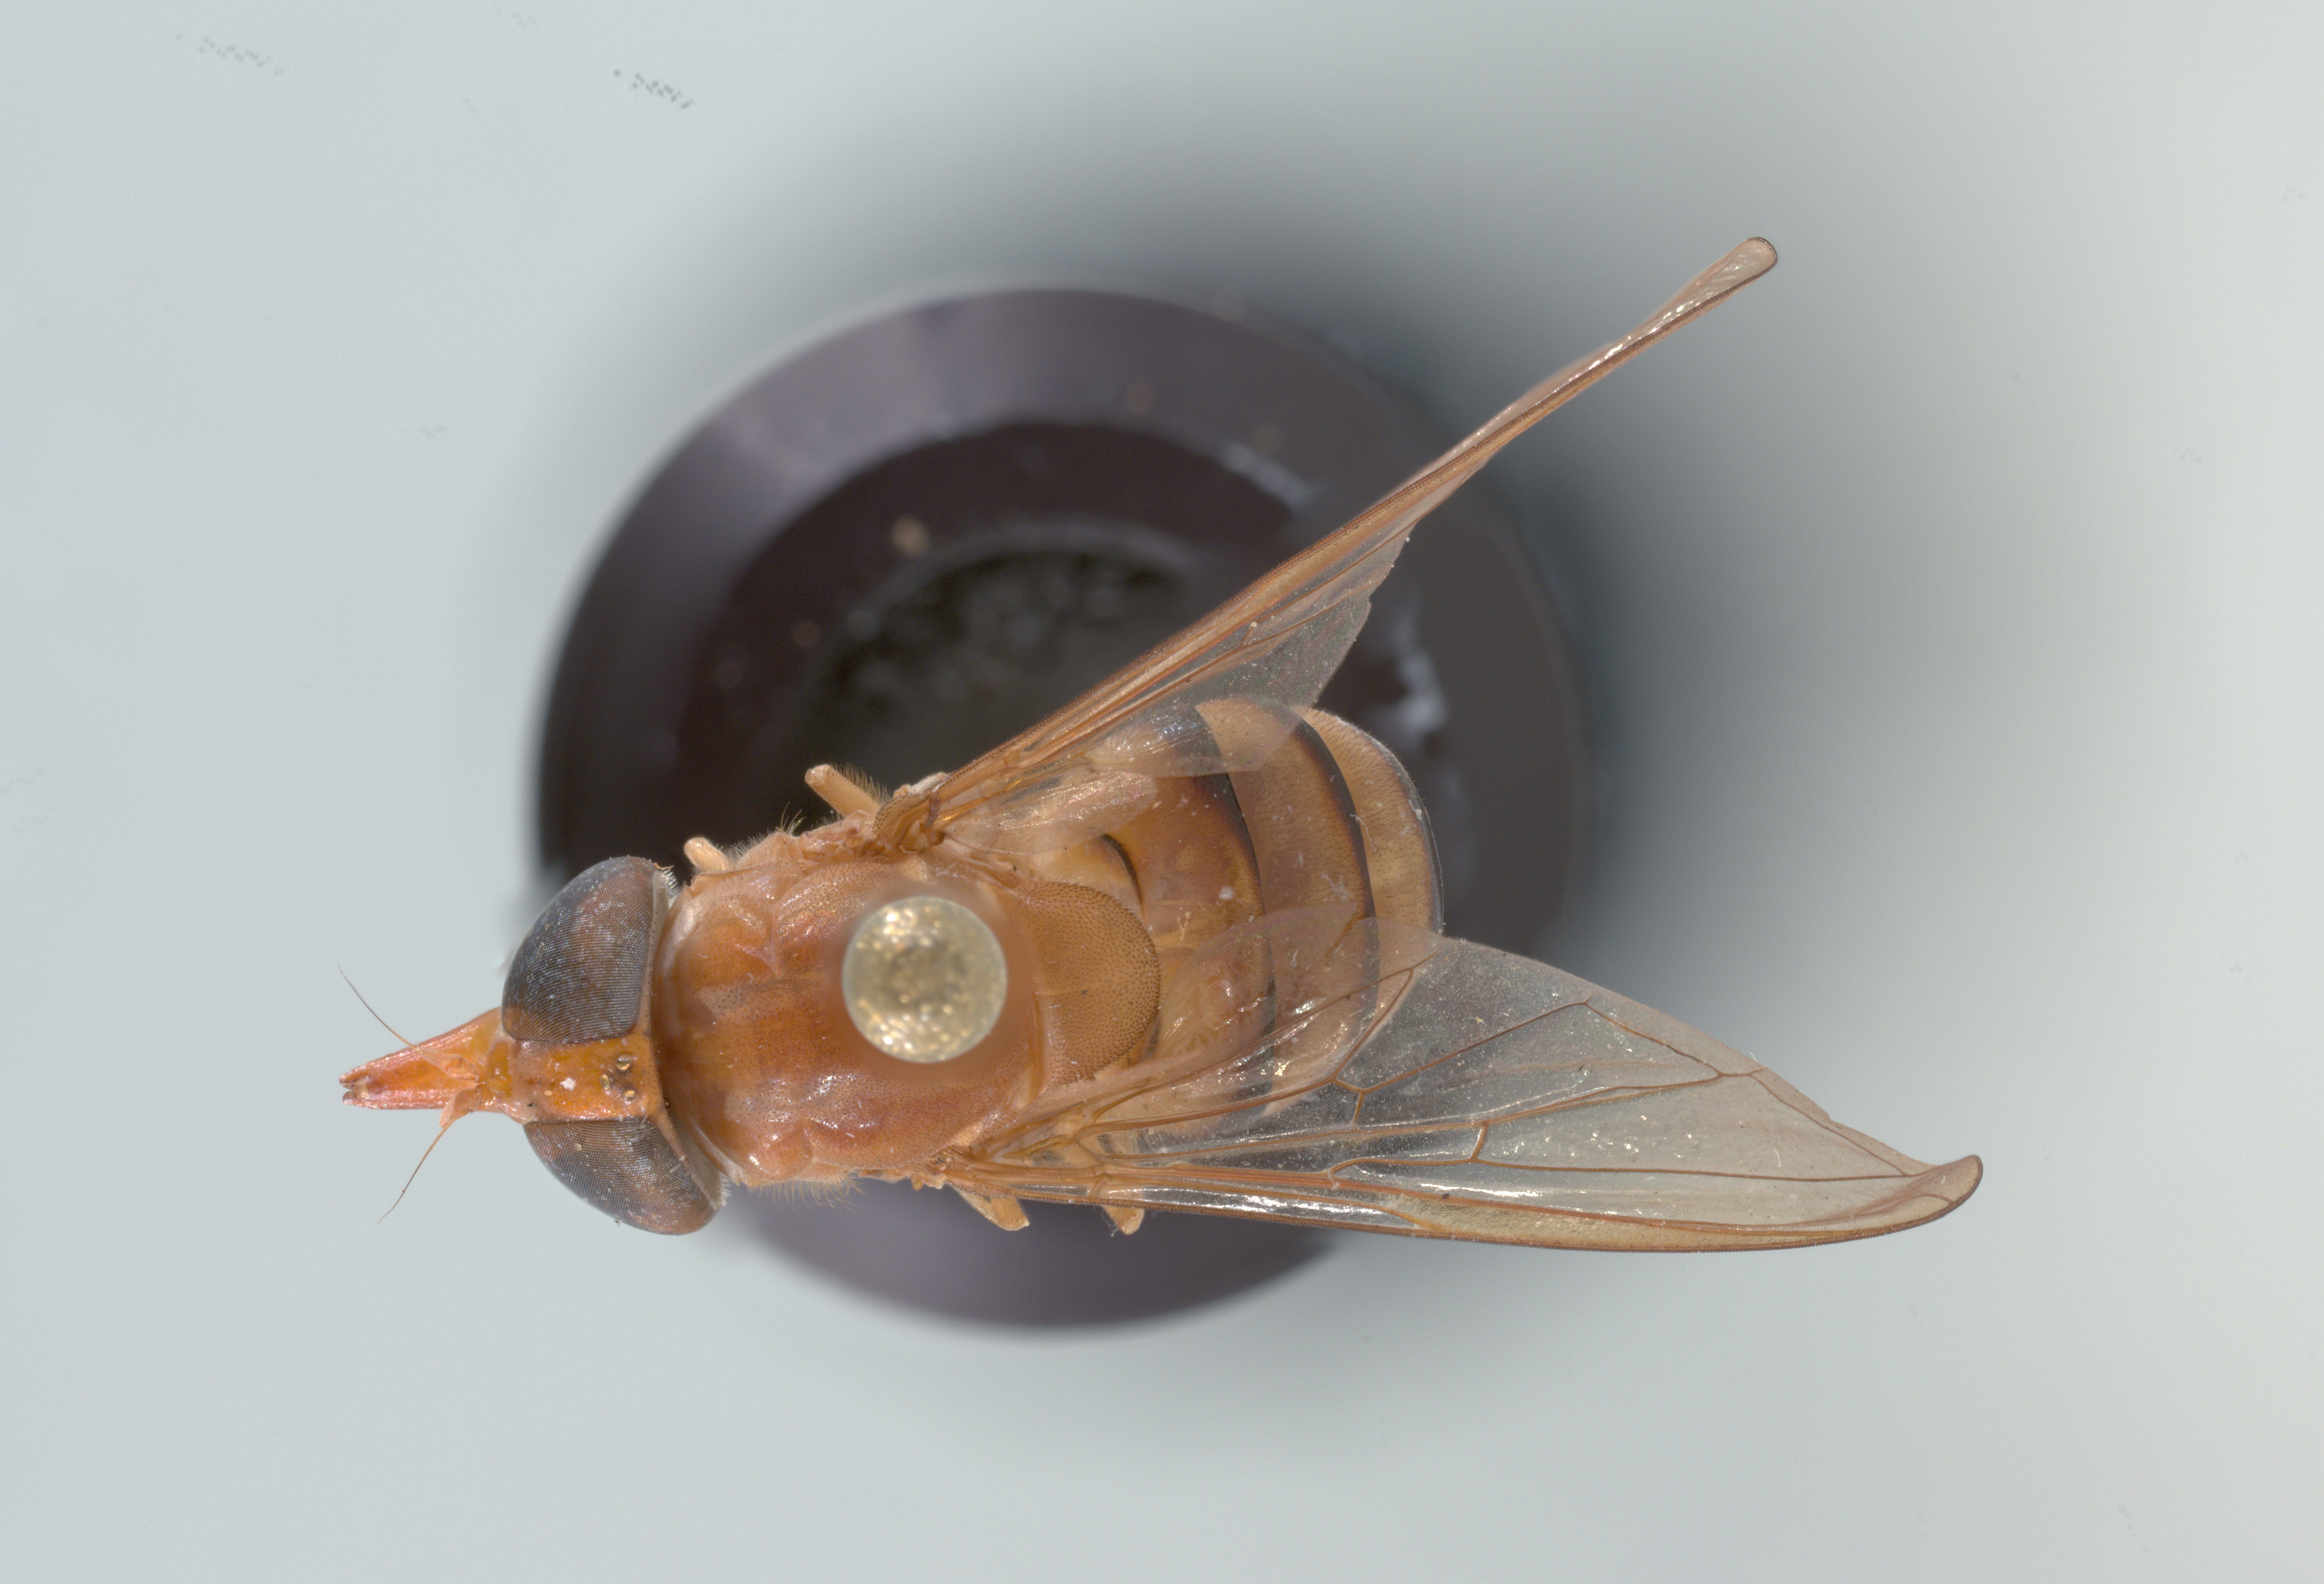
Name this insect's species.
Rhingia lutea
